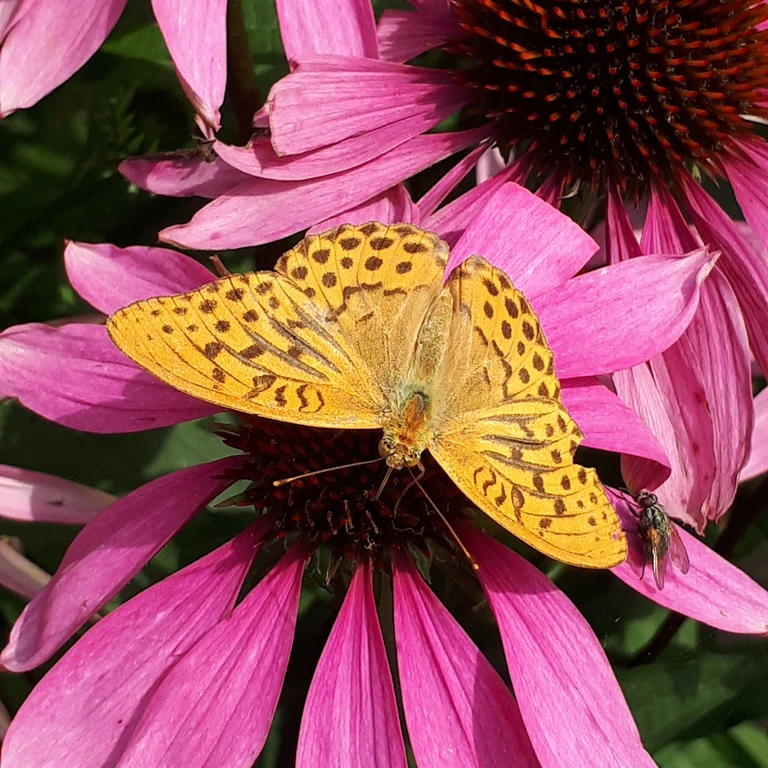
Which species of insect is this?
Argynnis paphia
